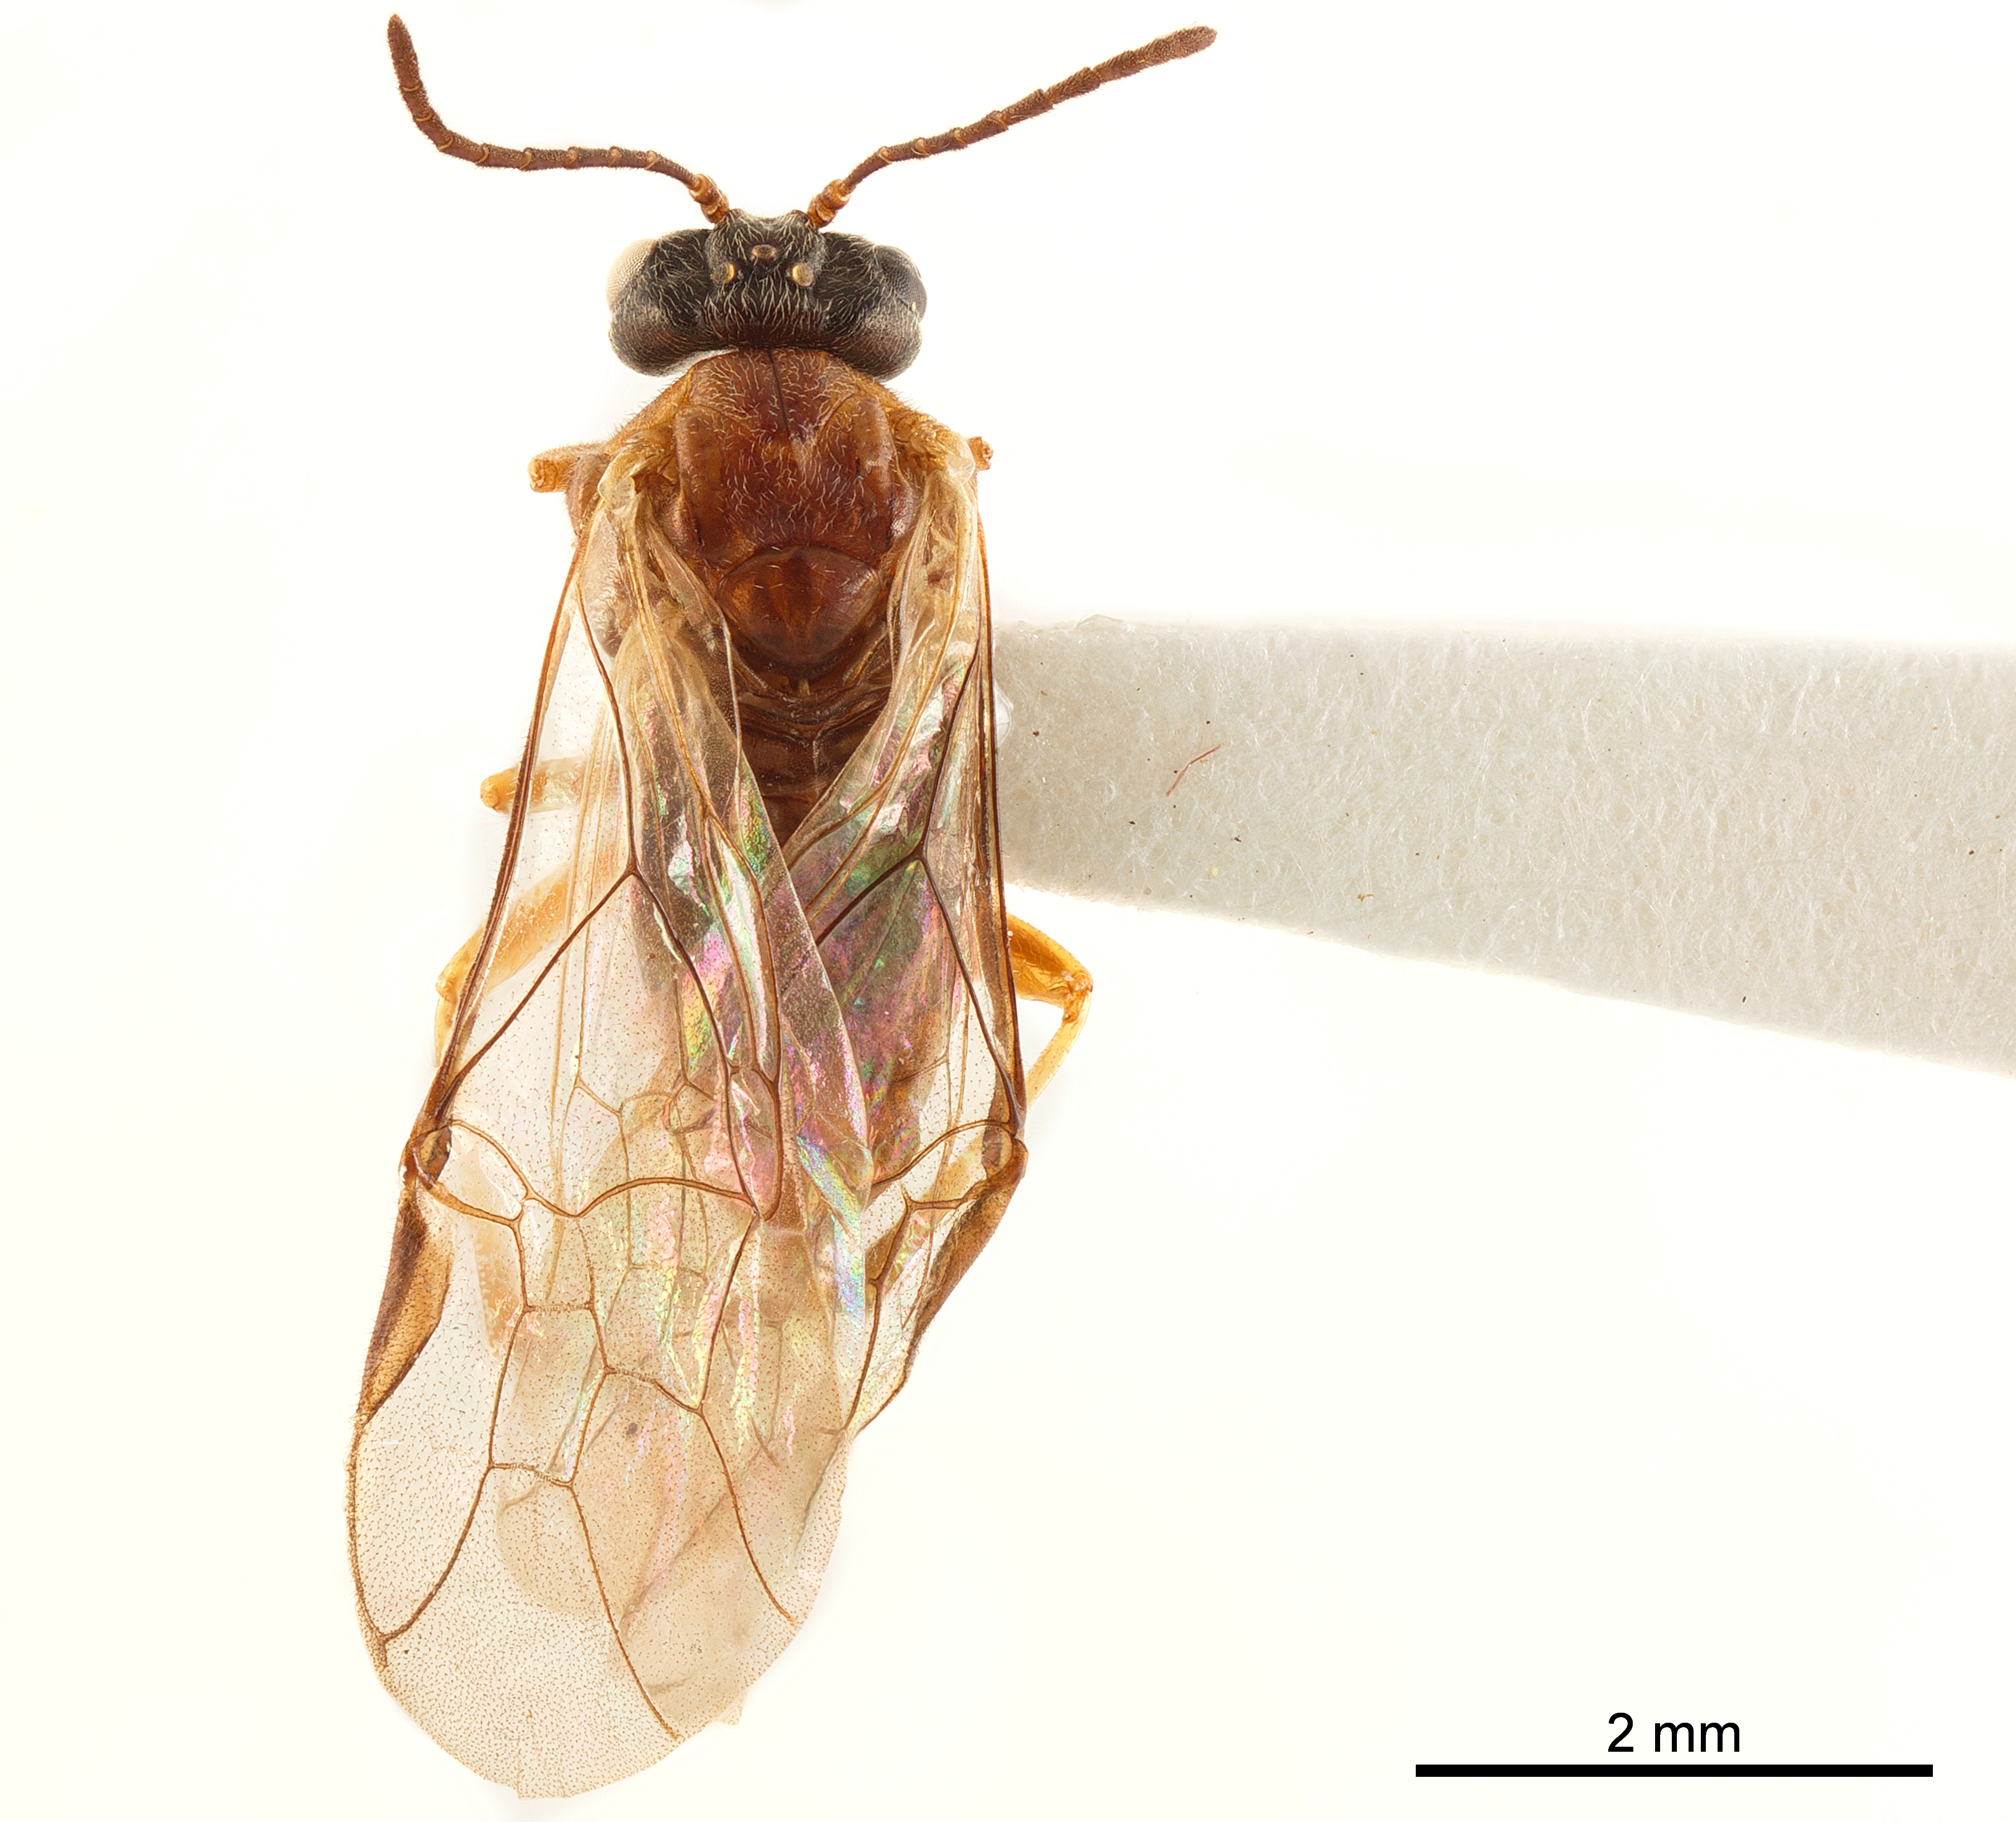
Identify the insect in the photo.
Barilochia longivalvula
